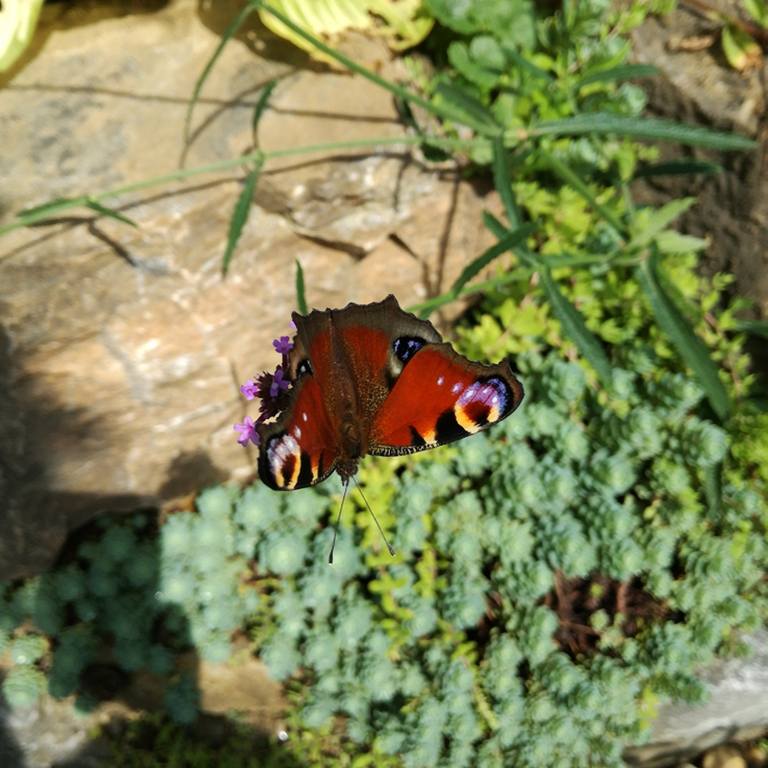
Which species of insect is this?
Aglais io
